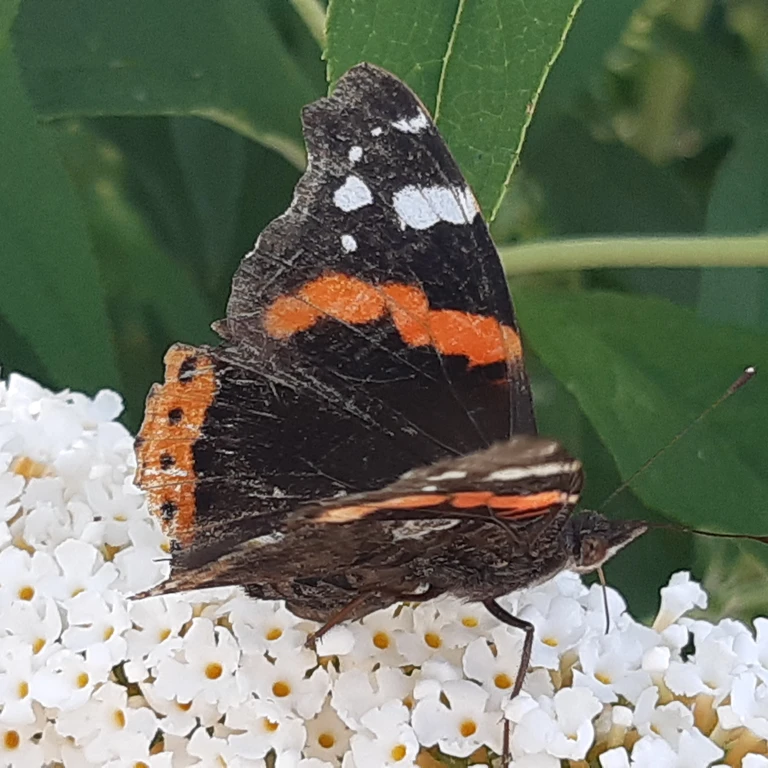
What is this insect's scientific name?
Vanessa atalanta
